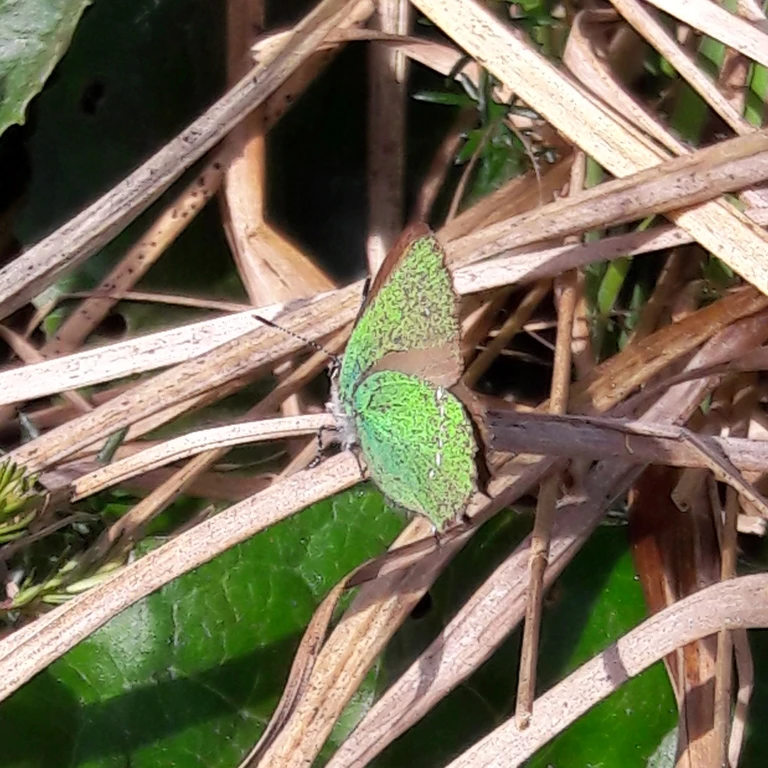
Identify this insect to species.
Callophrys rubi
